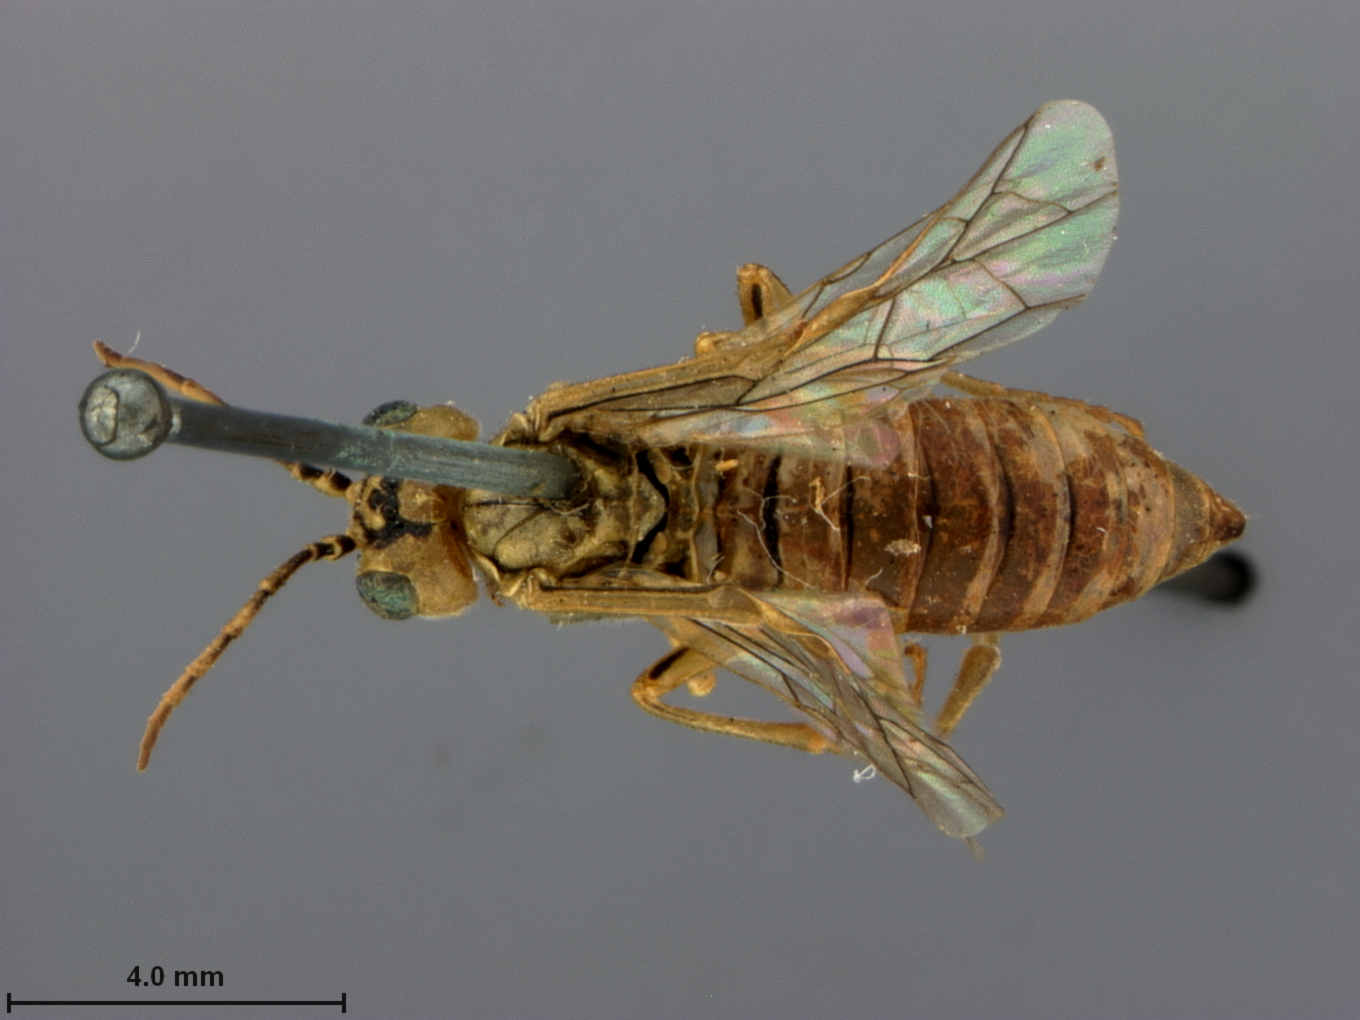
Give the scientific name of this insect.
Tenthredo dissimulans
